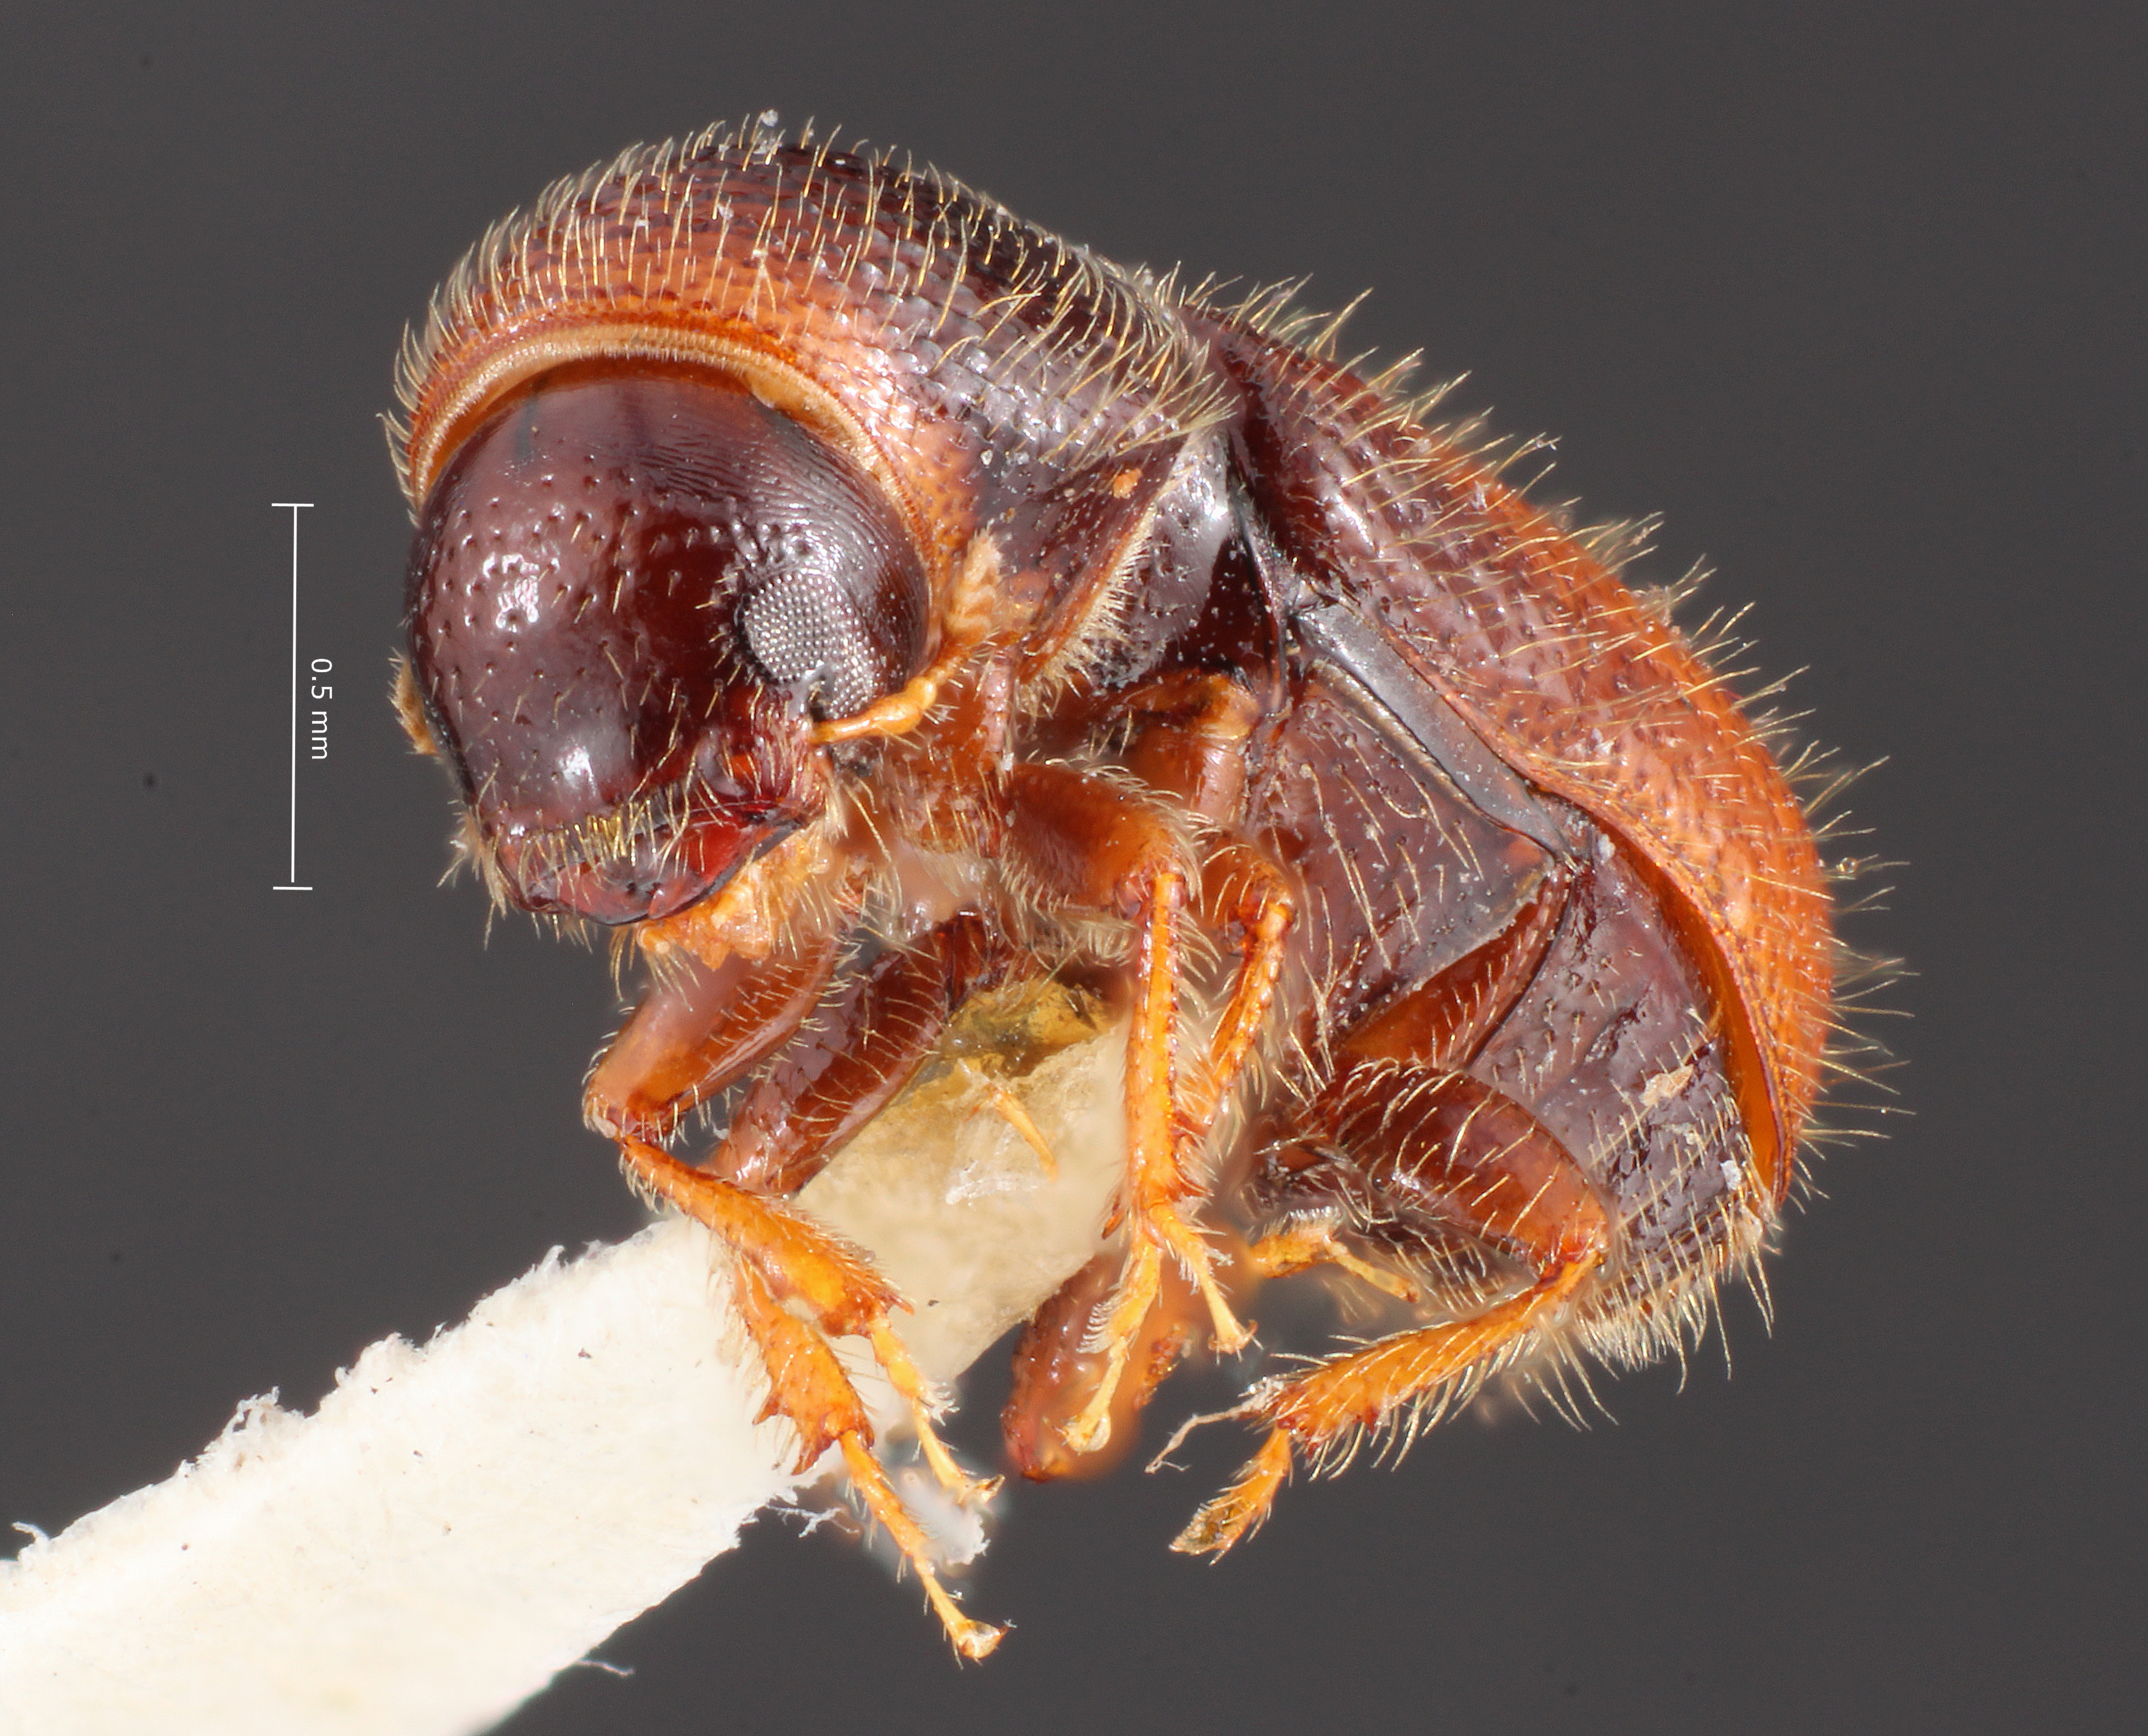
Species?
Conophthorus edulis
